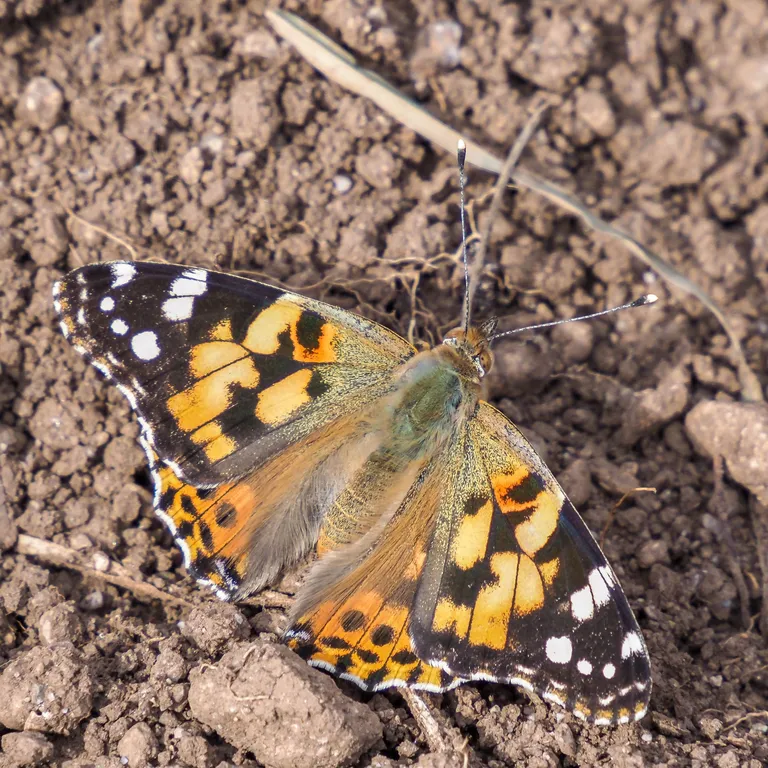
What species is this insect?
Vanessa cardui
